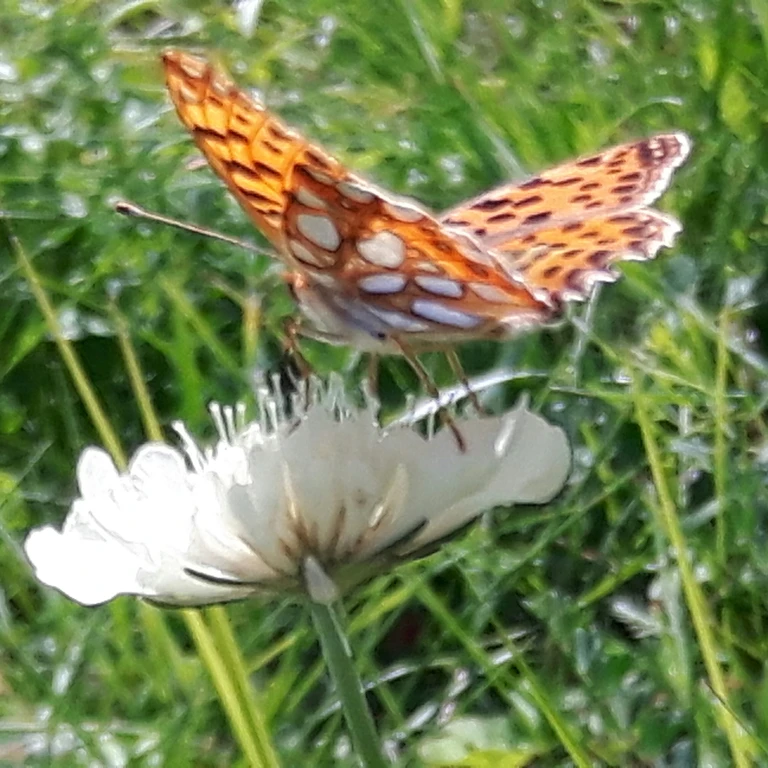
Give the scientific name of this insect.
Issoria lathonia
